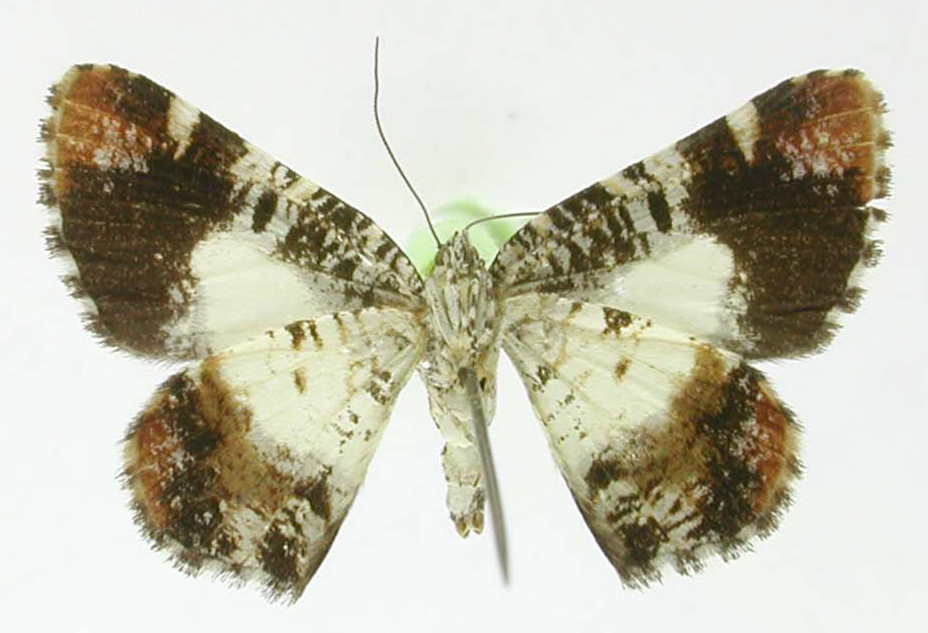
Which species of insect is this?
Scordylia pacifica
